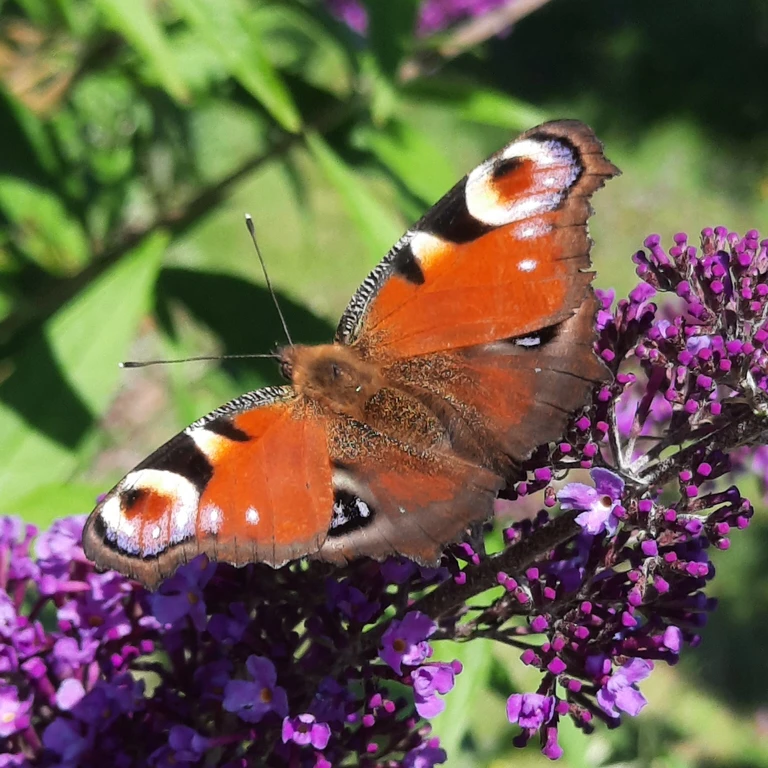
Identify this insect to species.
Aglais io
